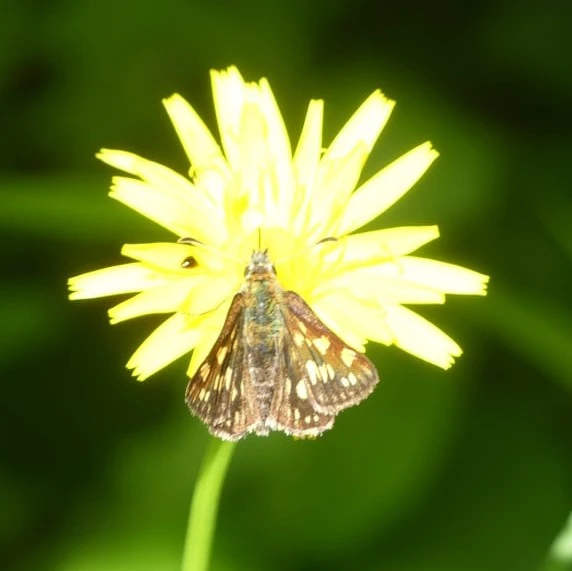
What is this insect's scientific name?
Carterocephalus palaemon
